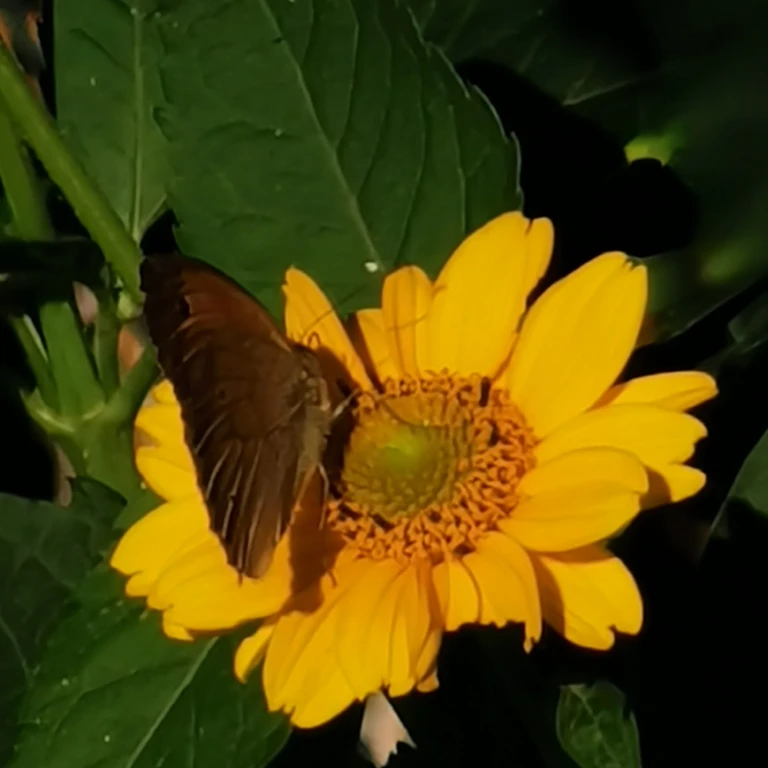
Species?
Maniola jurtina
